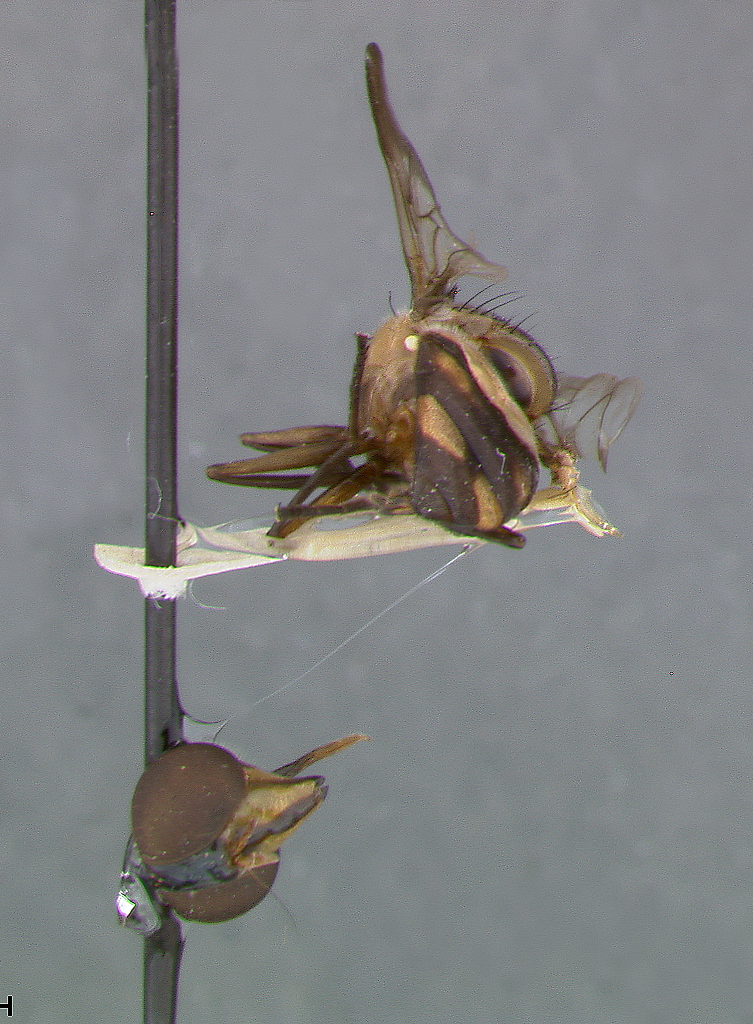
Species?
Volucella cubomaculata
